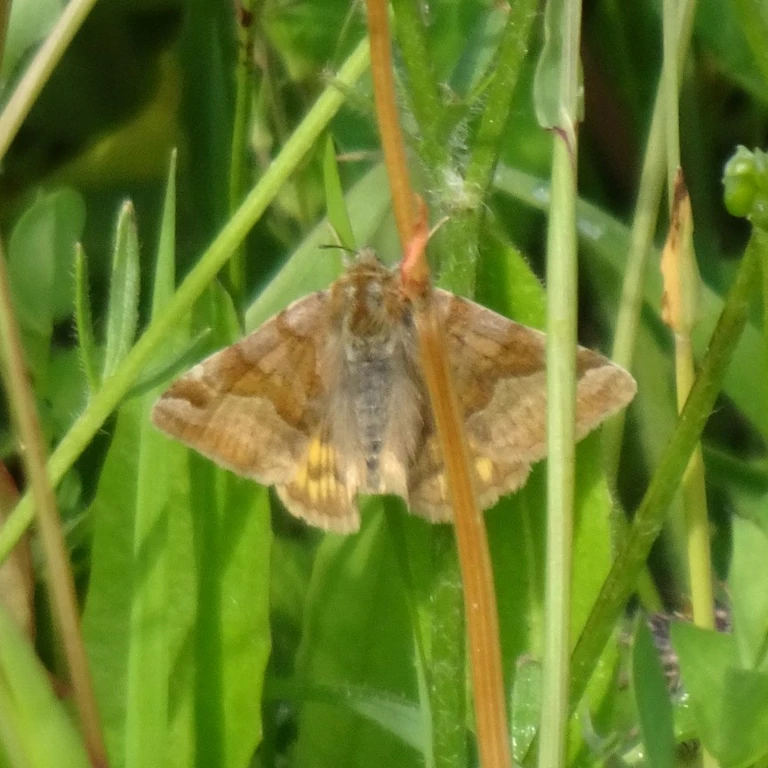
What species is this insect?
Euclidia glyphica
